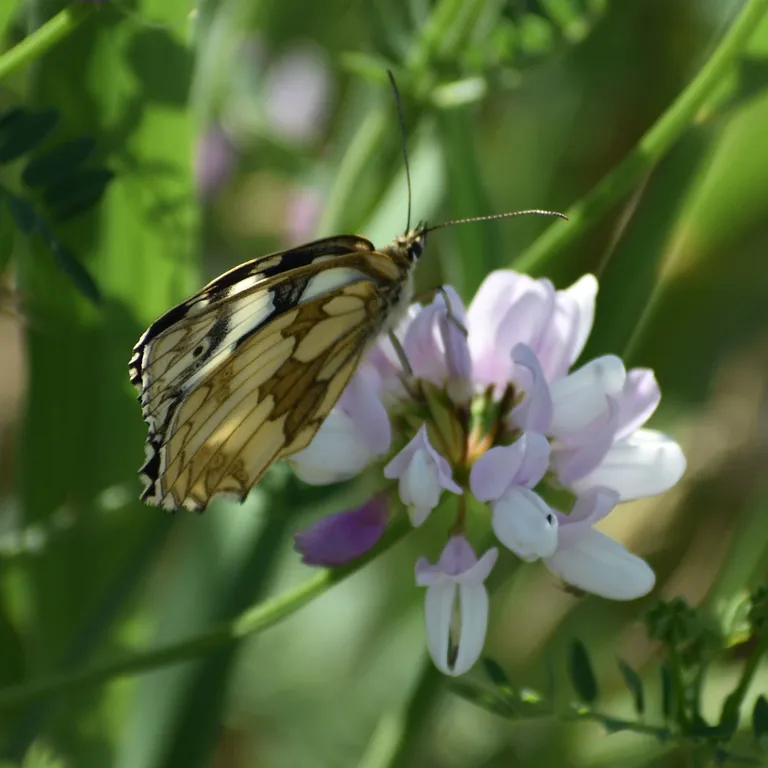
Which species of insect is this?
Melanargia galathea
